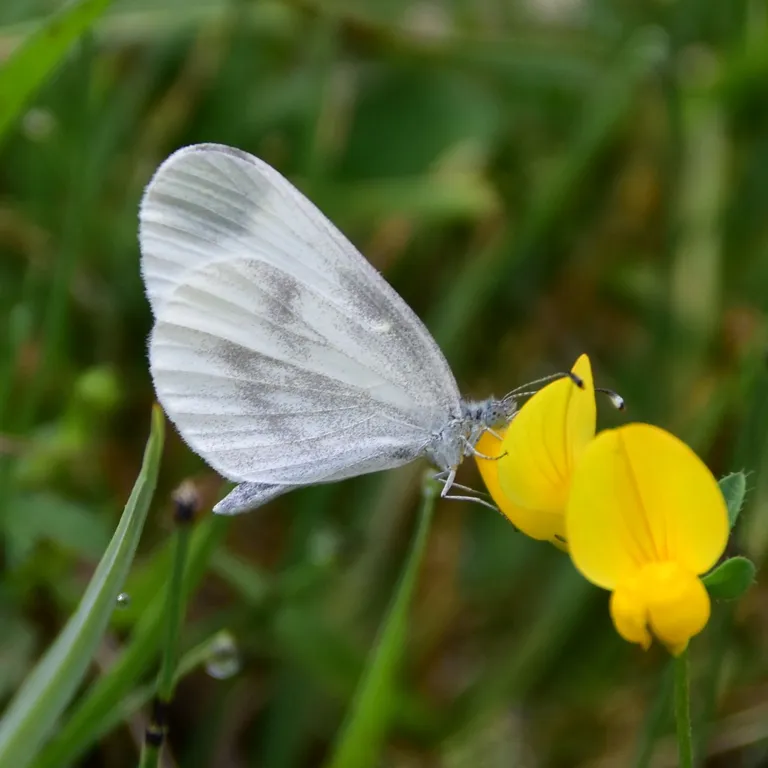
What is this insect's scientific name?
Leptidea sinapis/juvernica
